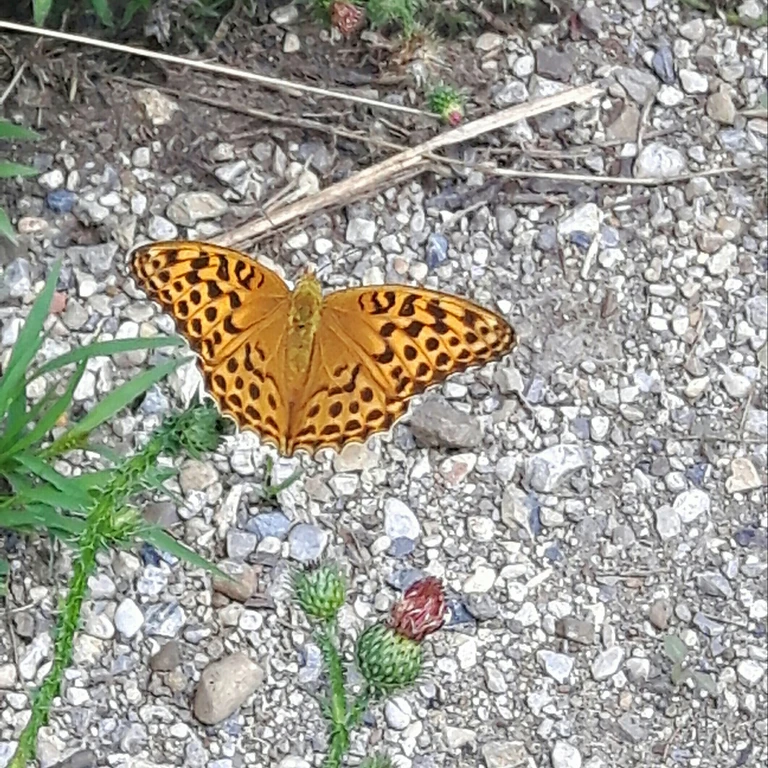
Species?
Argynnis paphia
